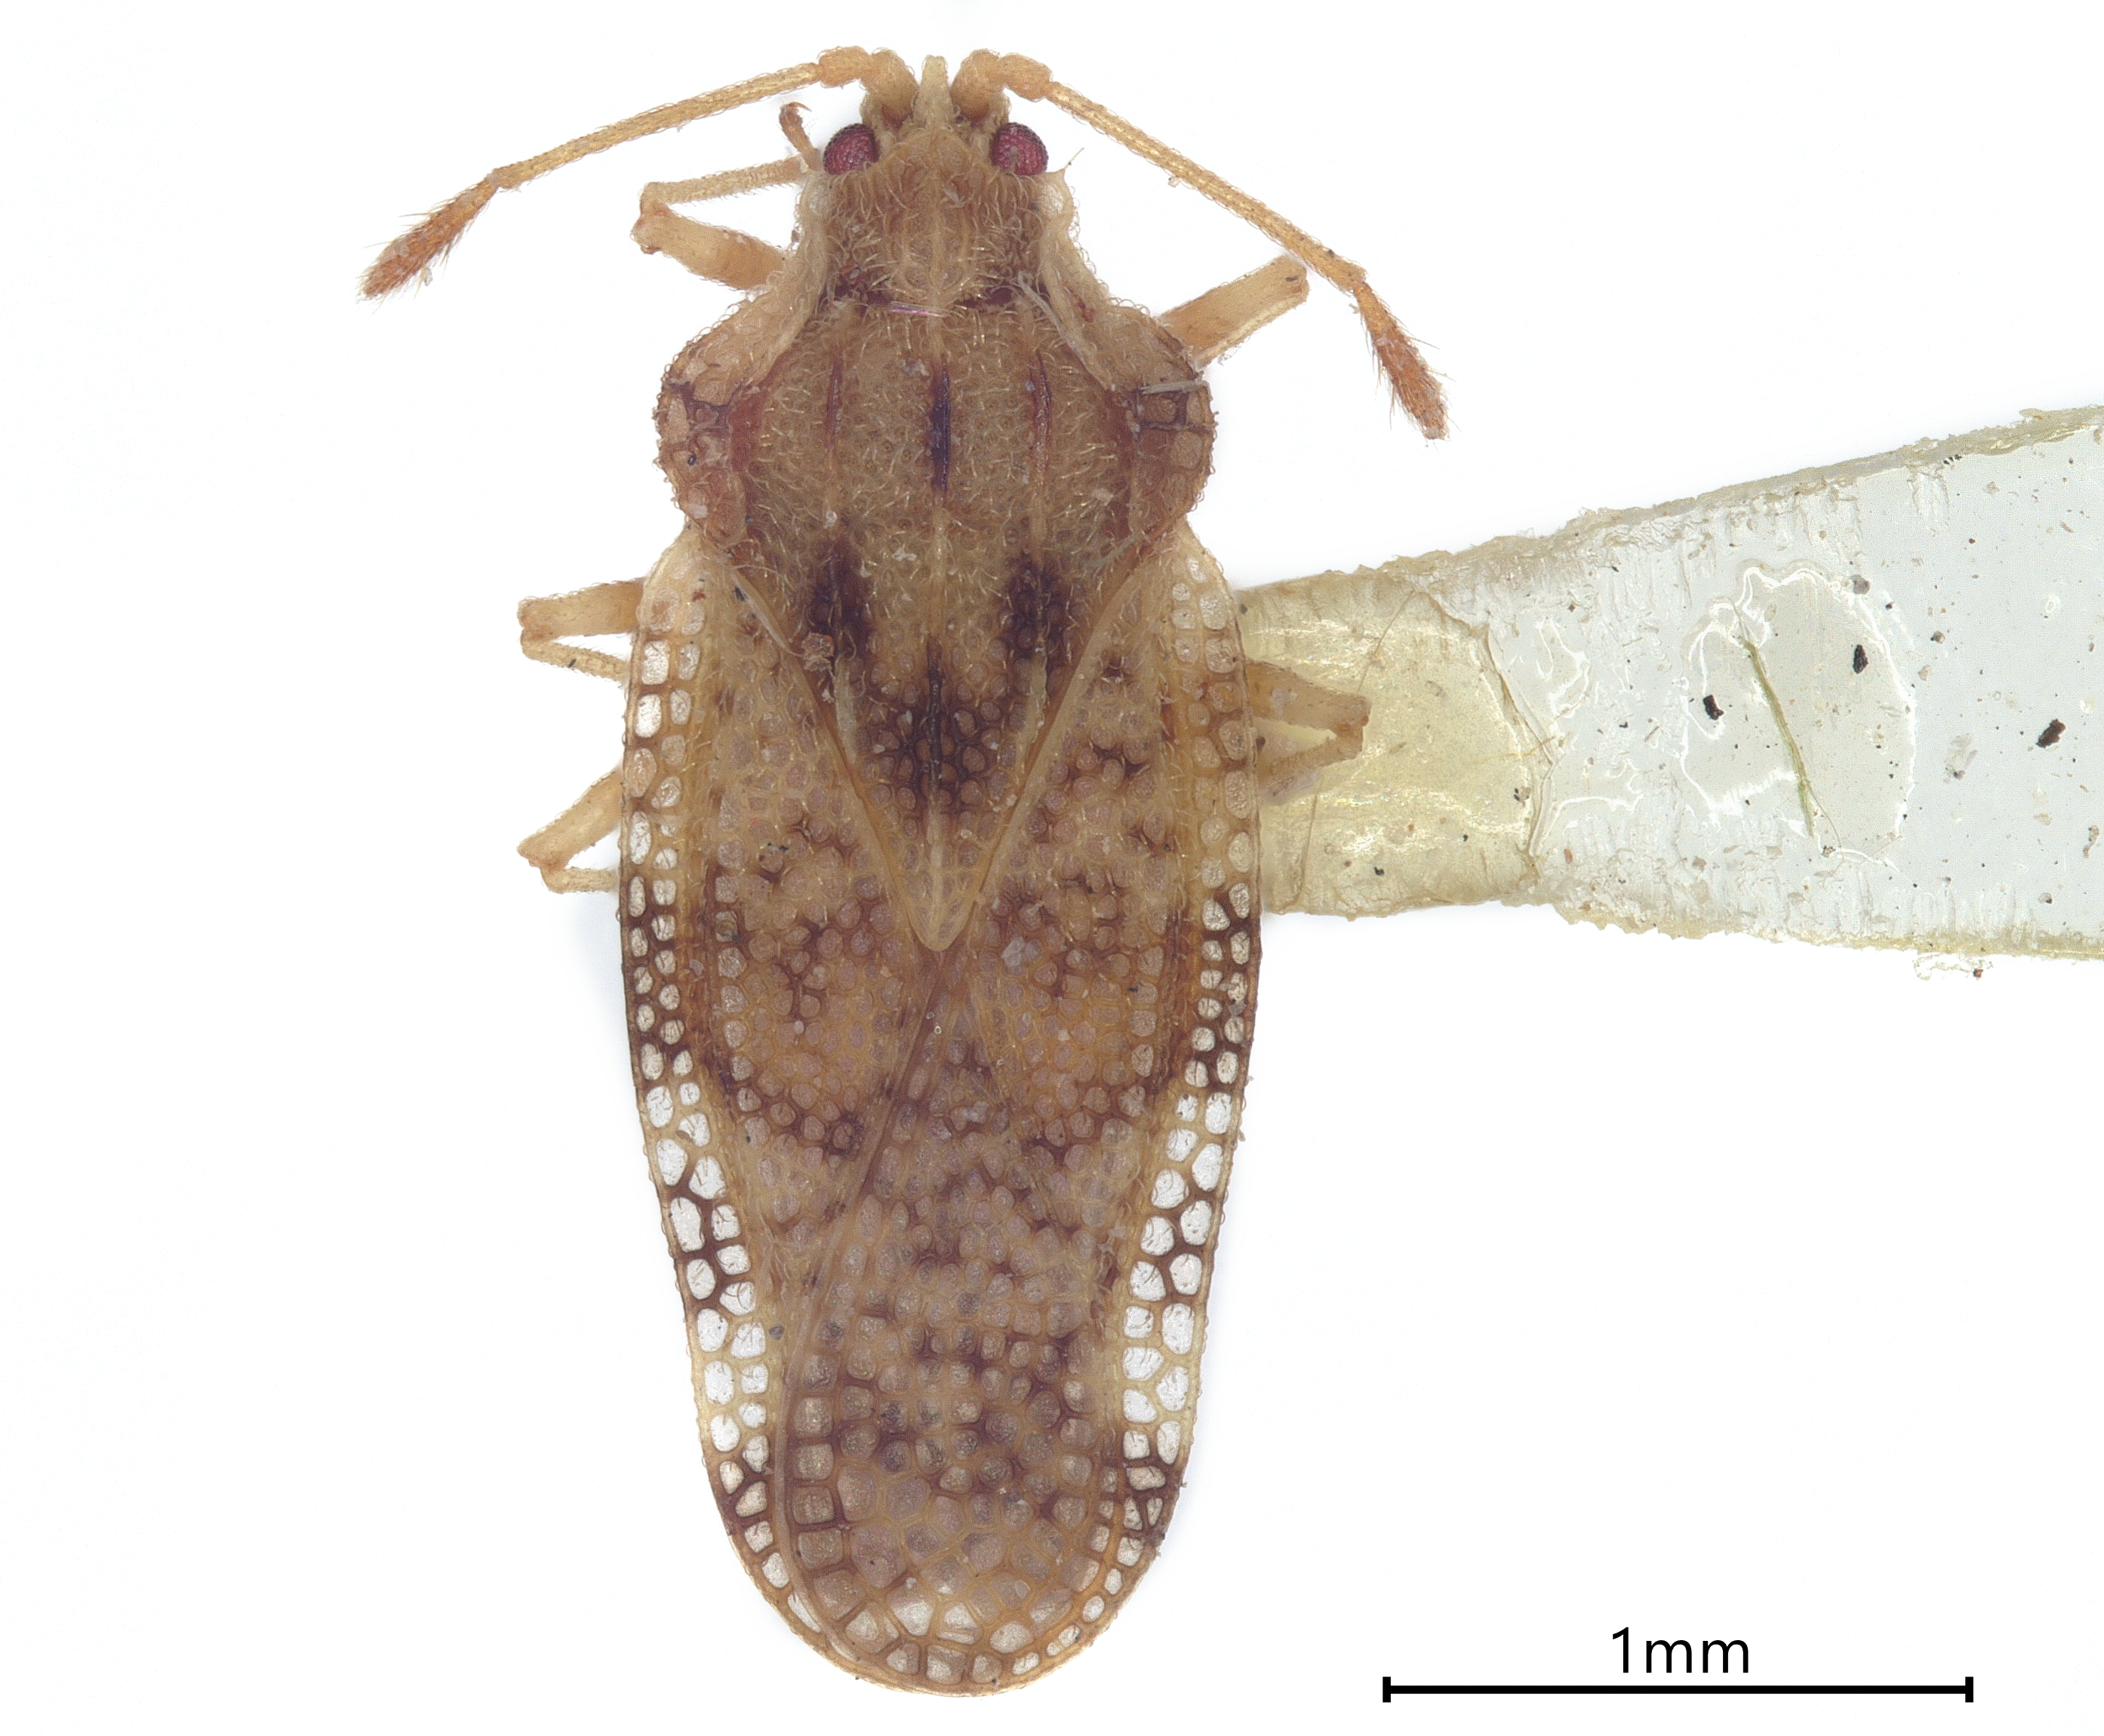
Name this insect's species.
Trachypeplus brevilineum
